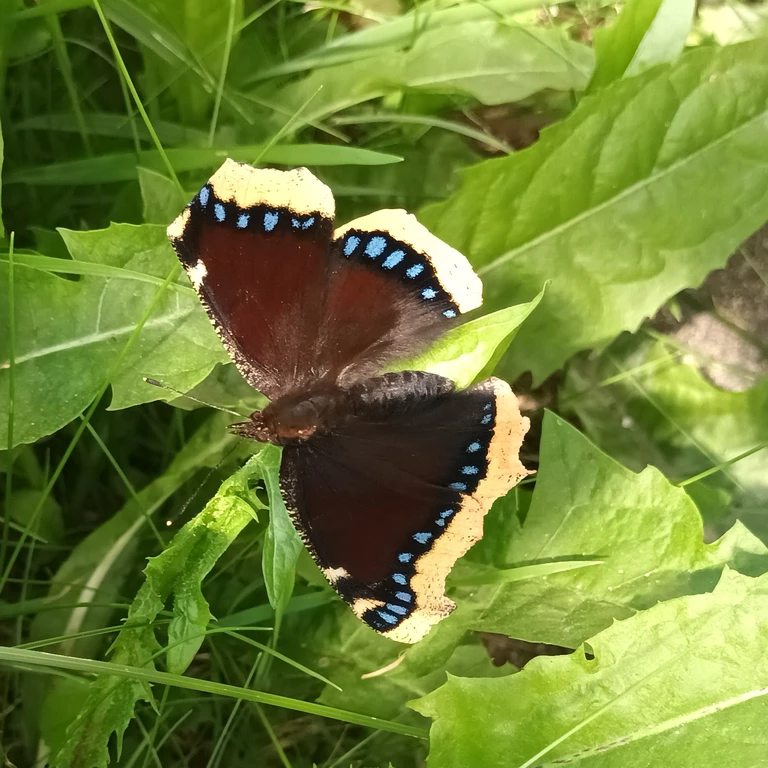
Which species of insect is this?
Nymphalis antiopa
